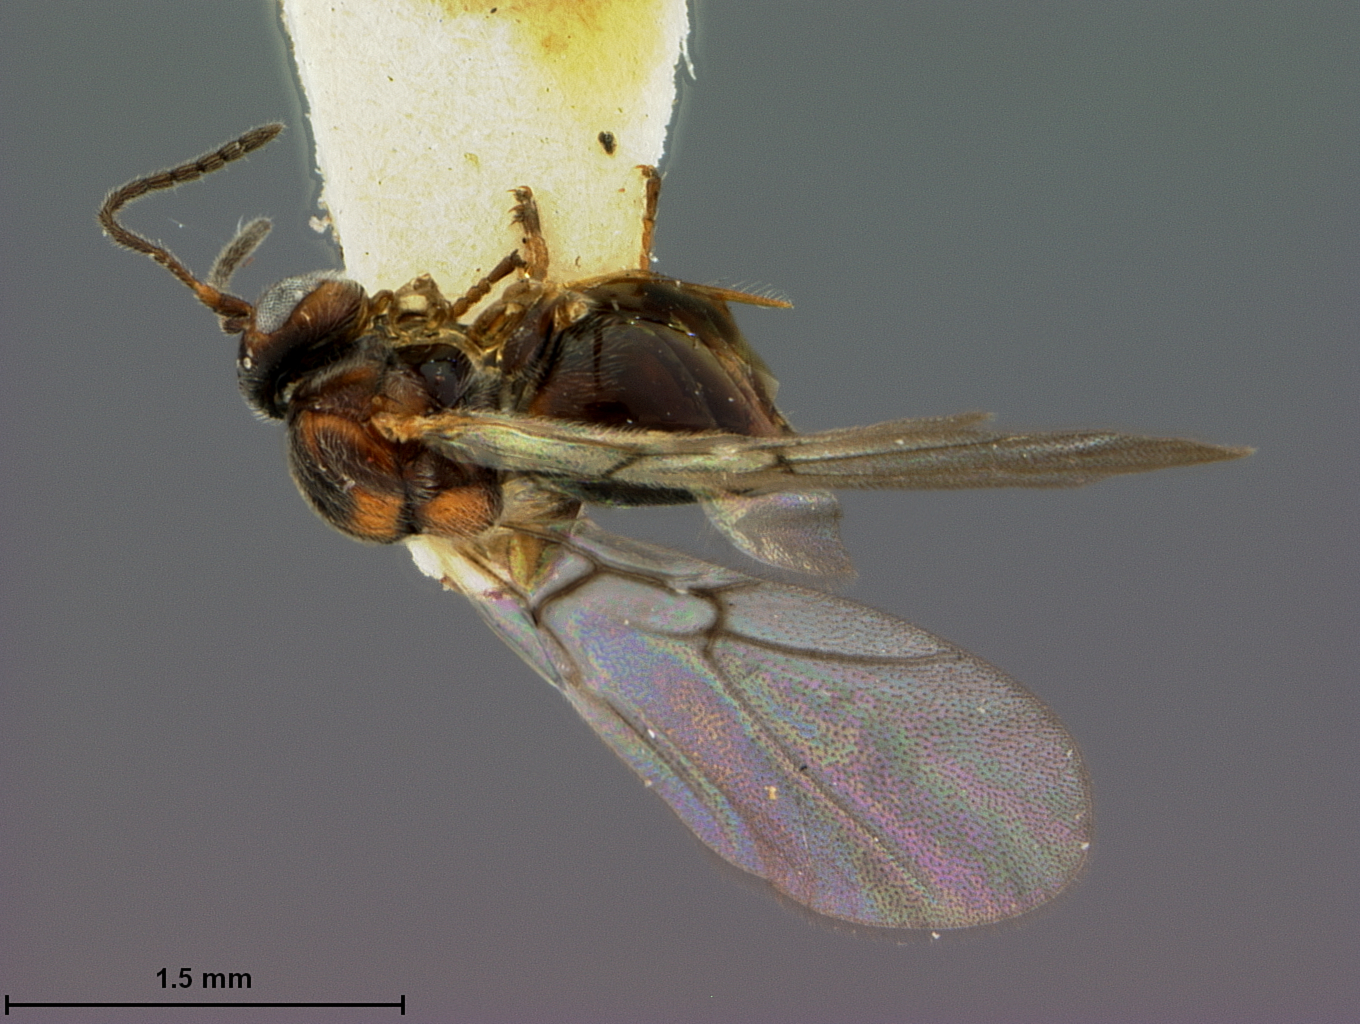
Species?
Trichoteras rotundula
